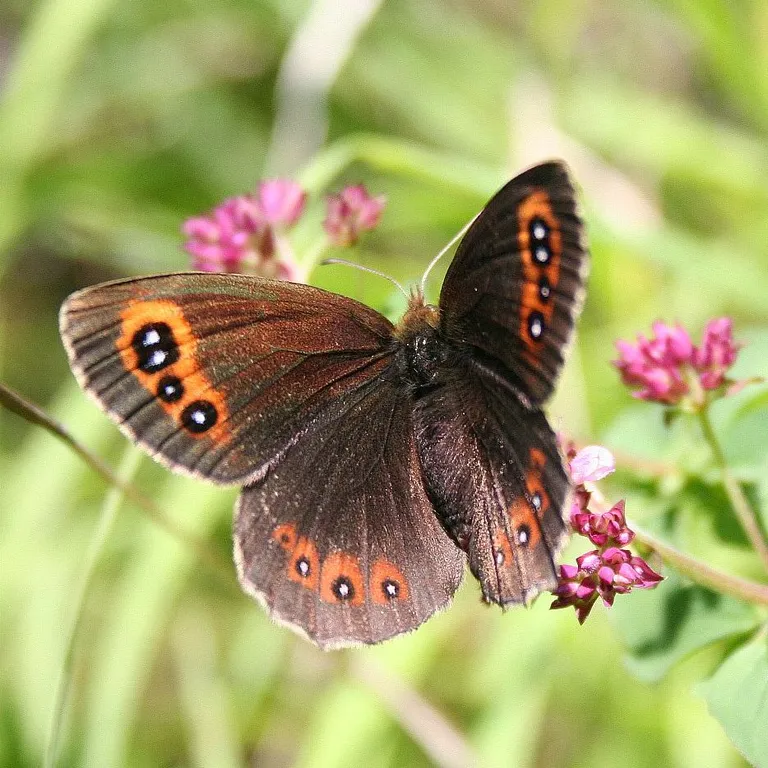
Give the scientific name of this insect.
Erebia aethiops
